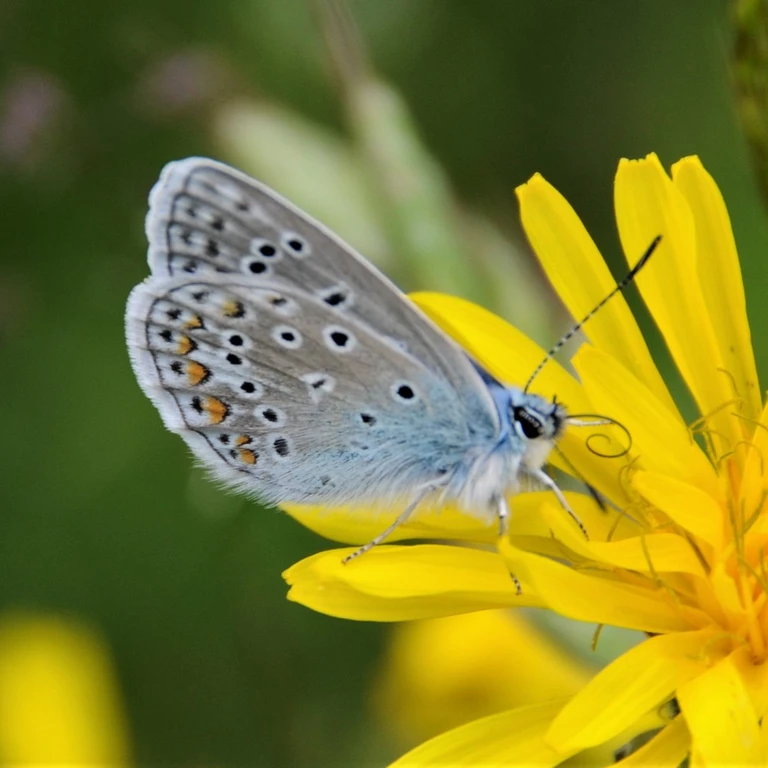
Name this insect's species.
Polyommatus icarus
